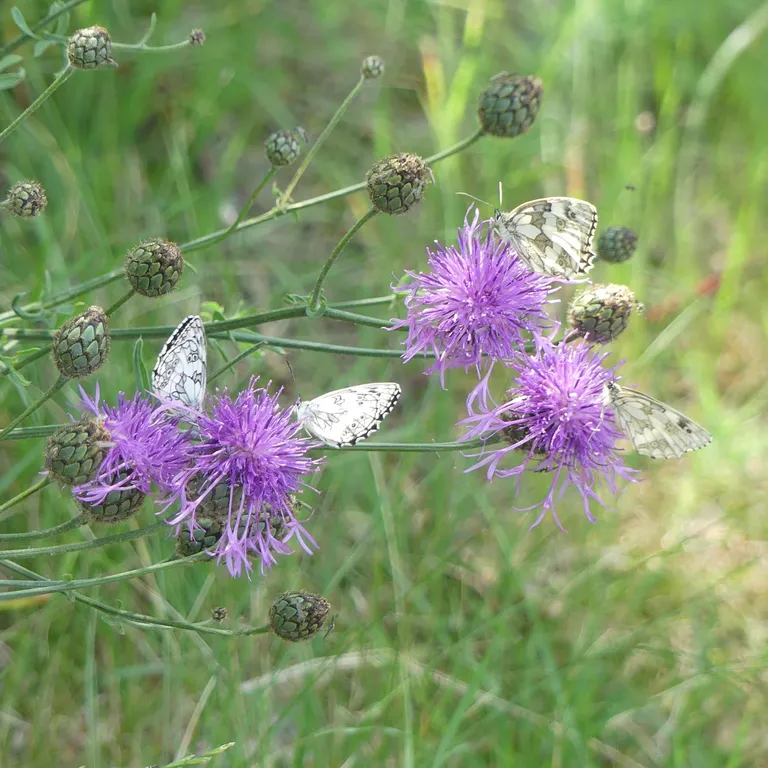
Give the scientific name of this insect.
Melanargia galathea
